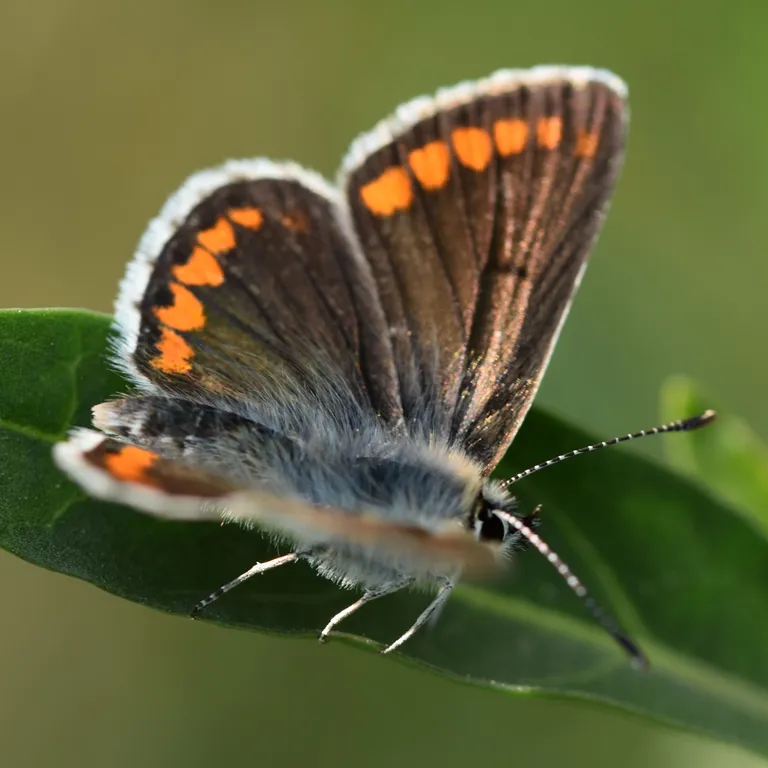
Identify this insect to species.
Aricia agestis/artaxerxes
